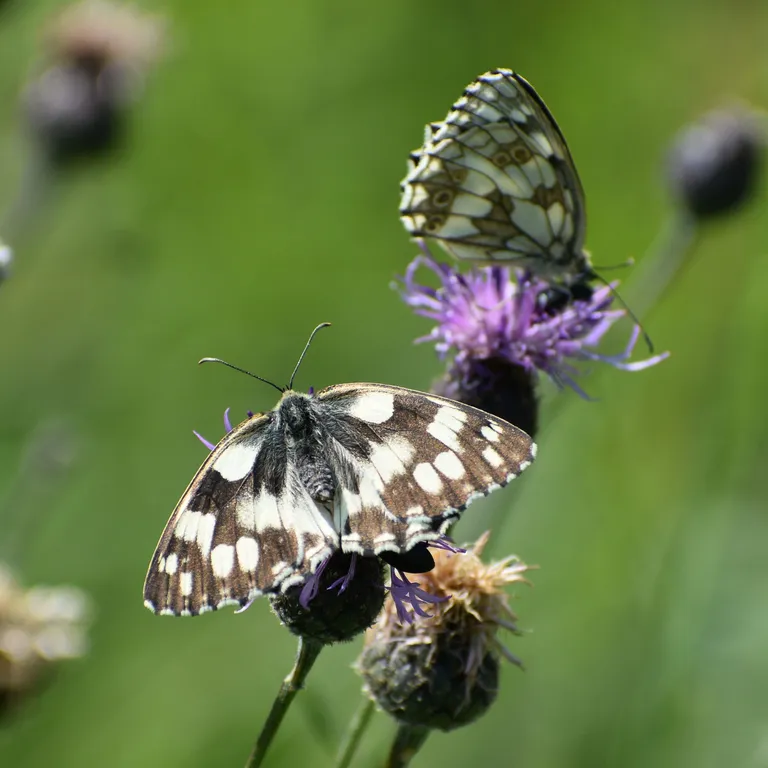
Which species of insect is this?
Melanargia galathea
